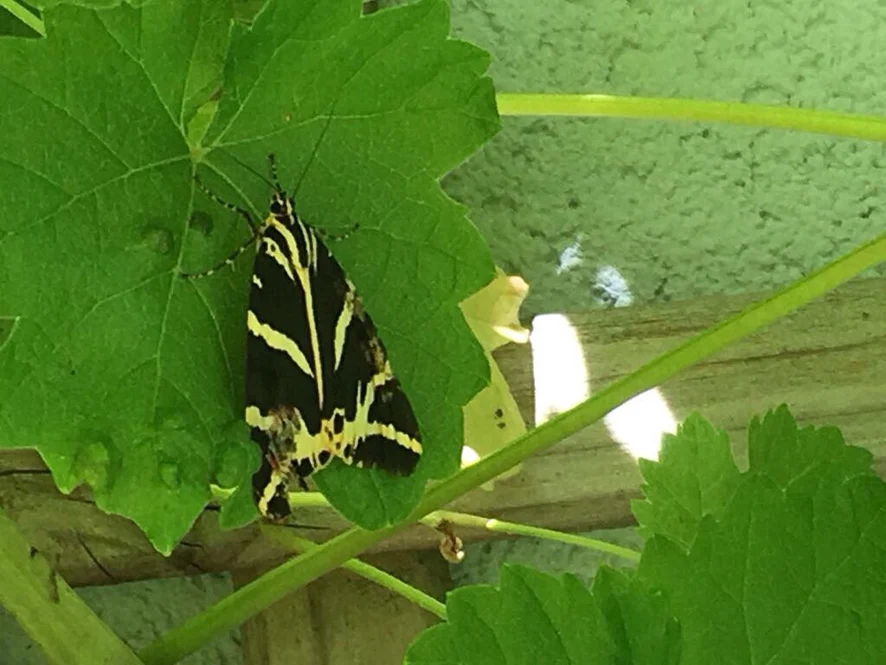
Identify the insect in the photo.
Euplagia quadripunctaria
